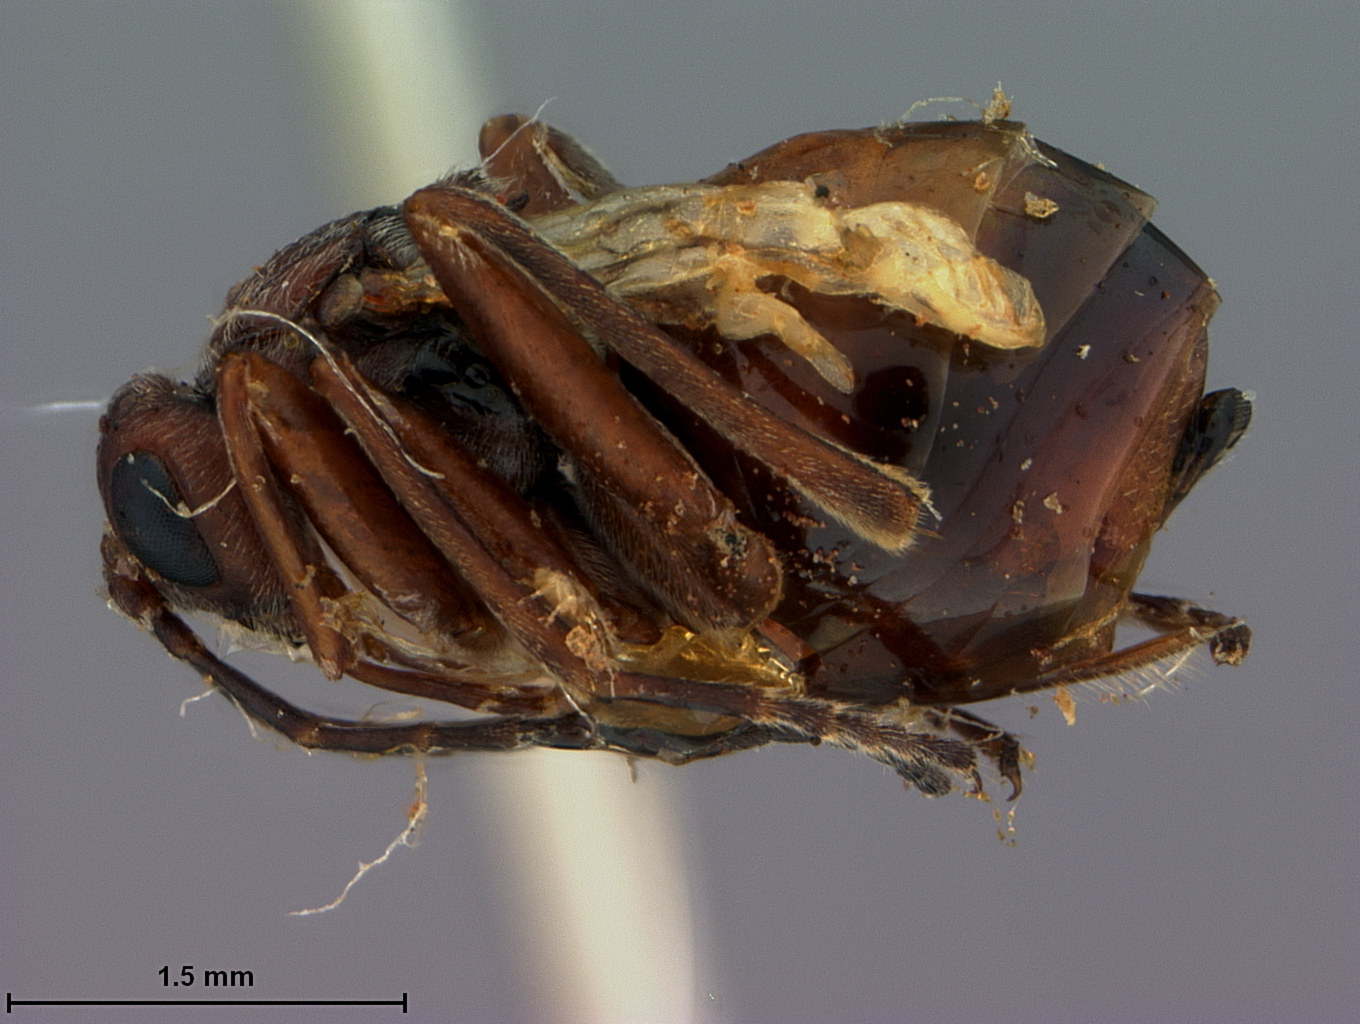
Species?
Andricus caepulaeformis
